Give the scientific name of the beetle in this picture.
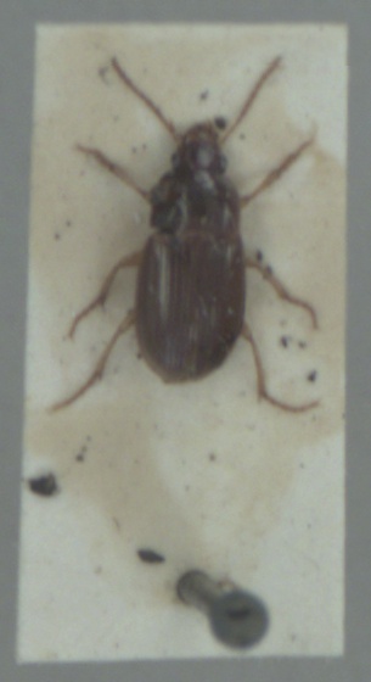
Amara bifrons
